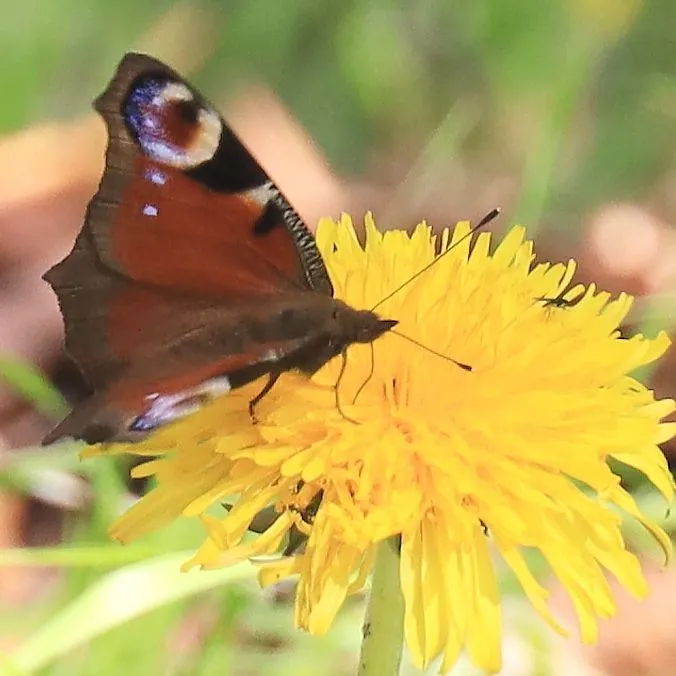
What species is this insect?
Aglais io
